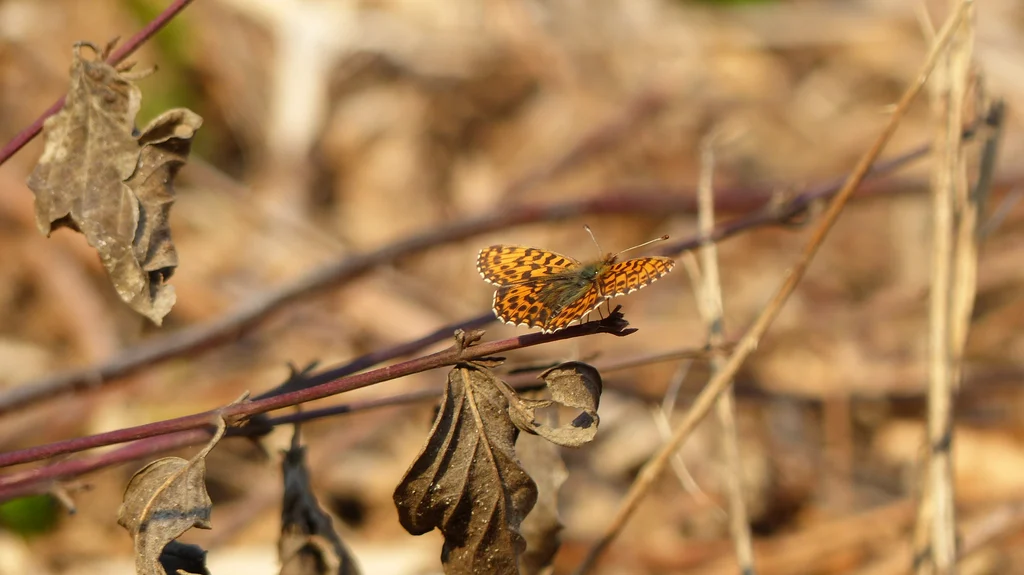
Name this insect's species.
Boloria dia
